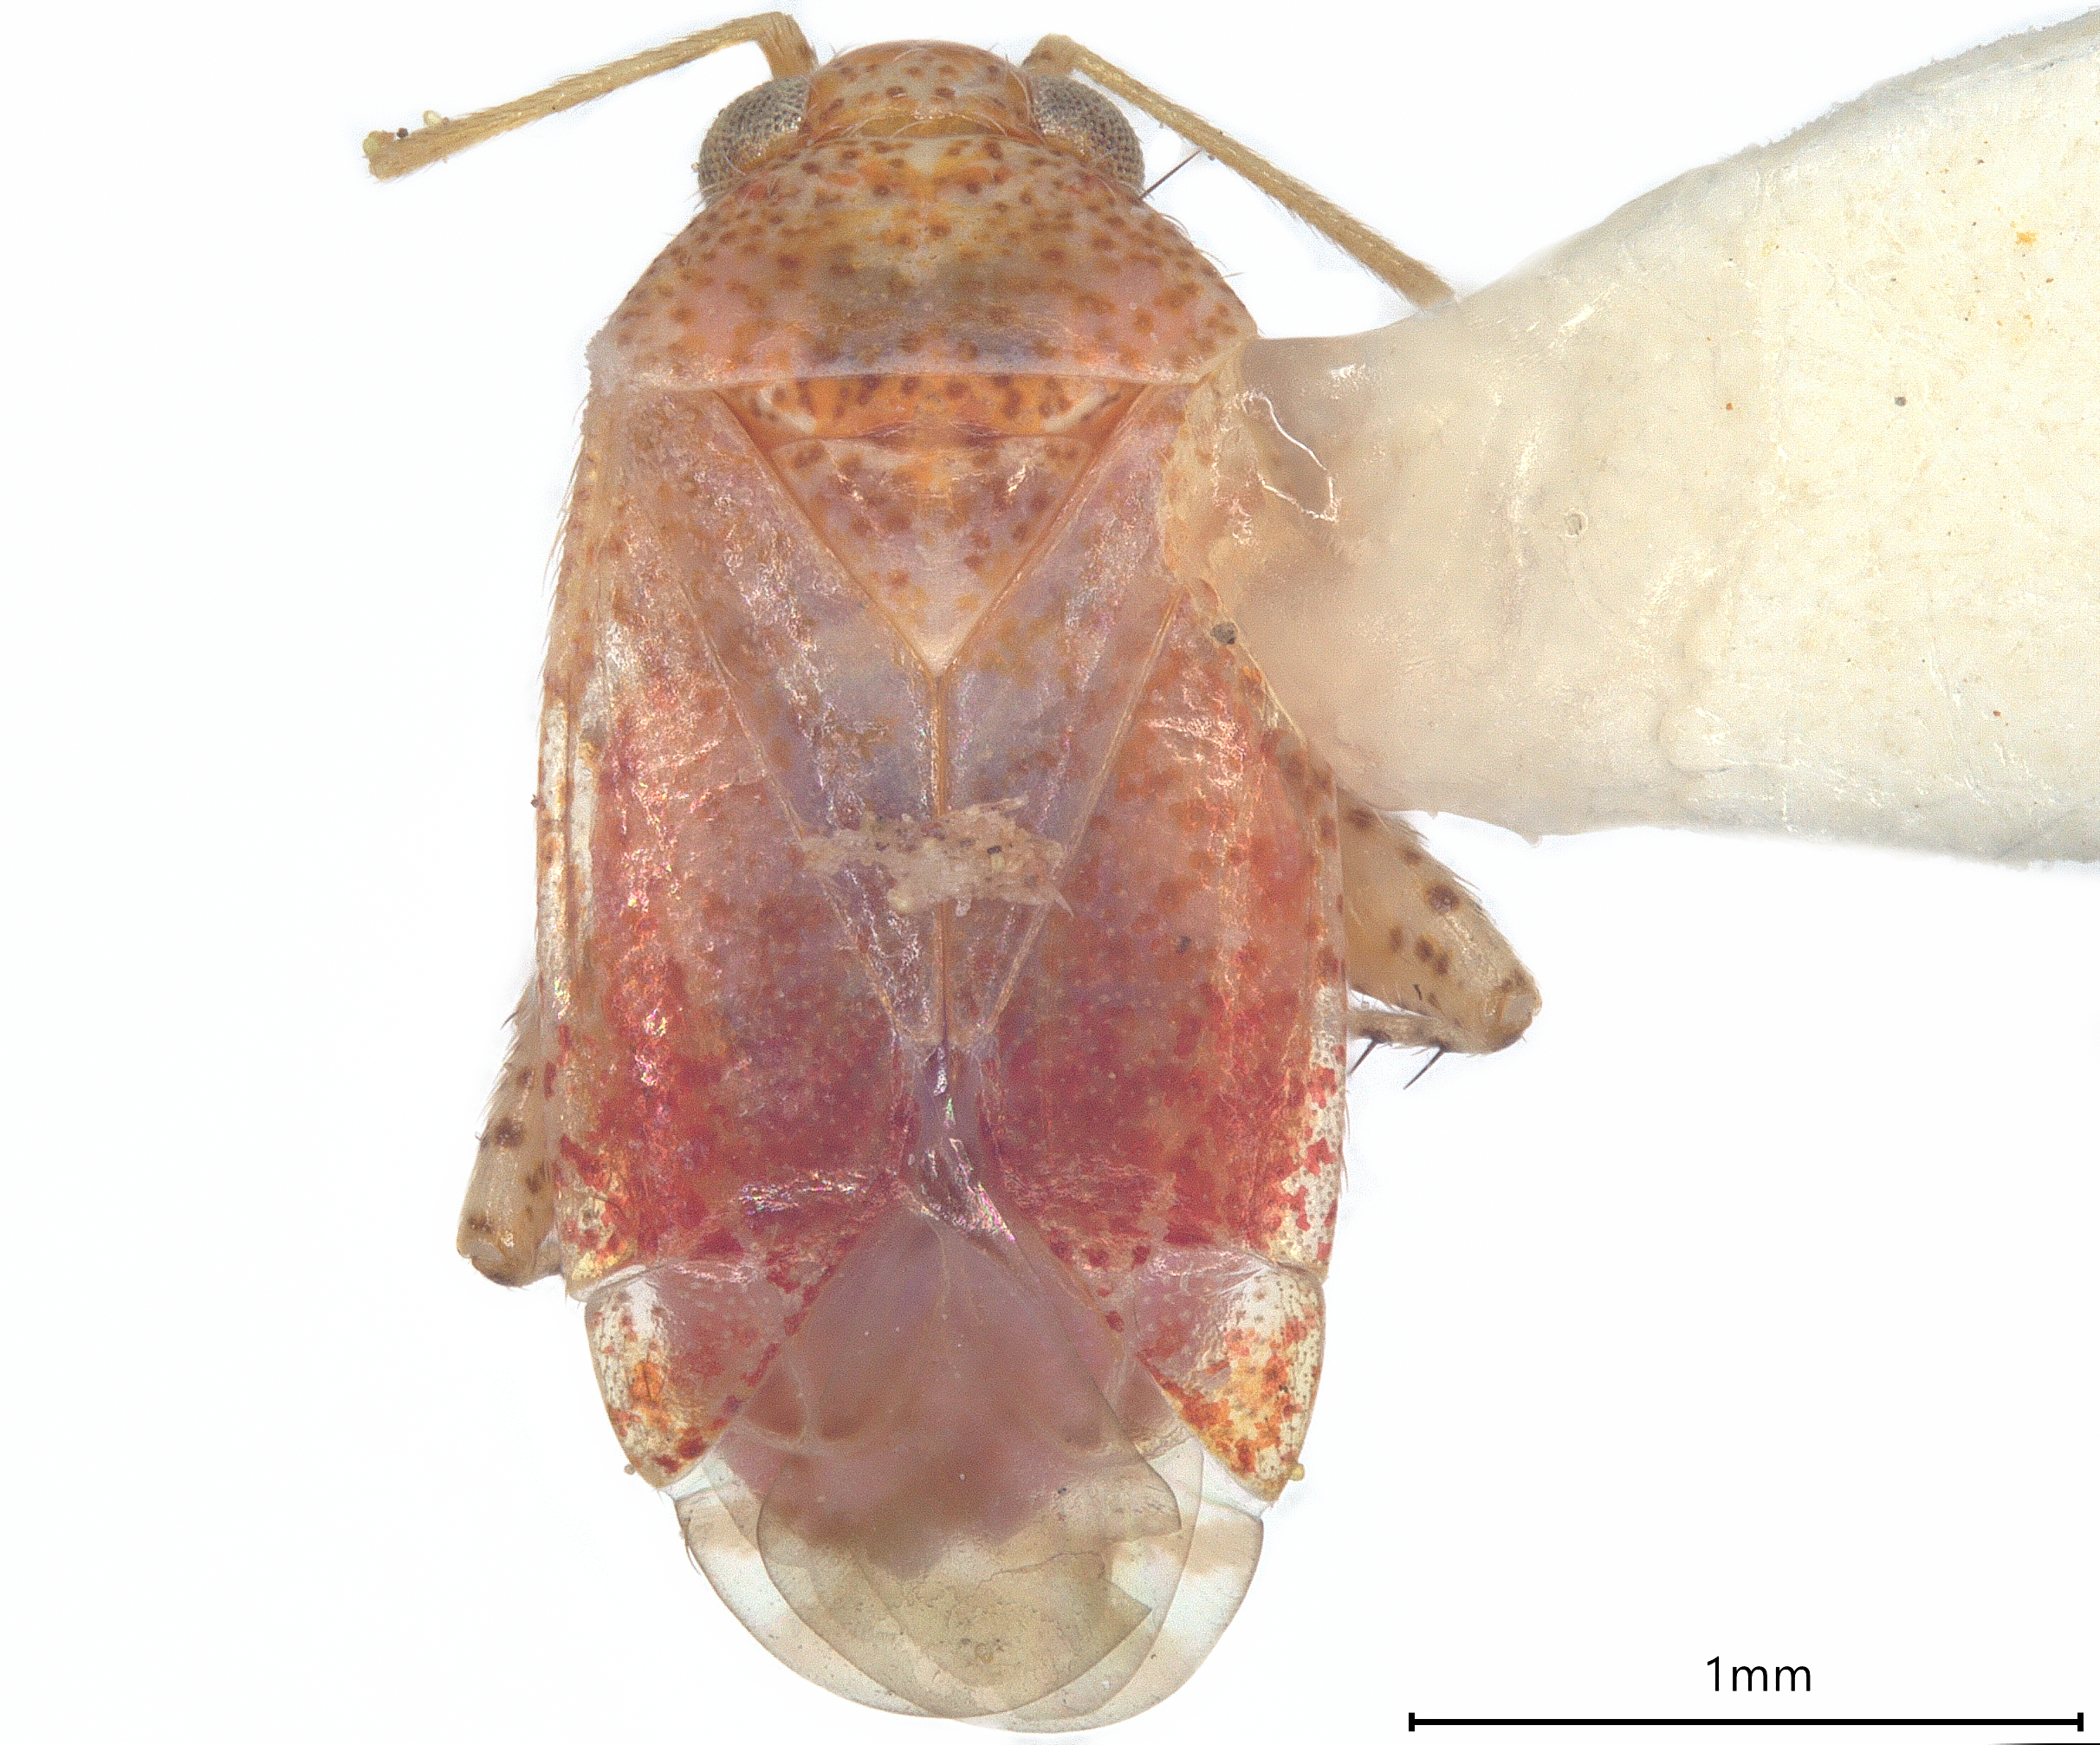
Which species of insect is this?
Roburocoris exiguus
